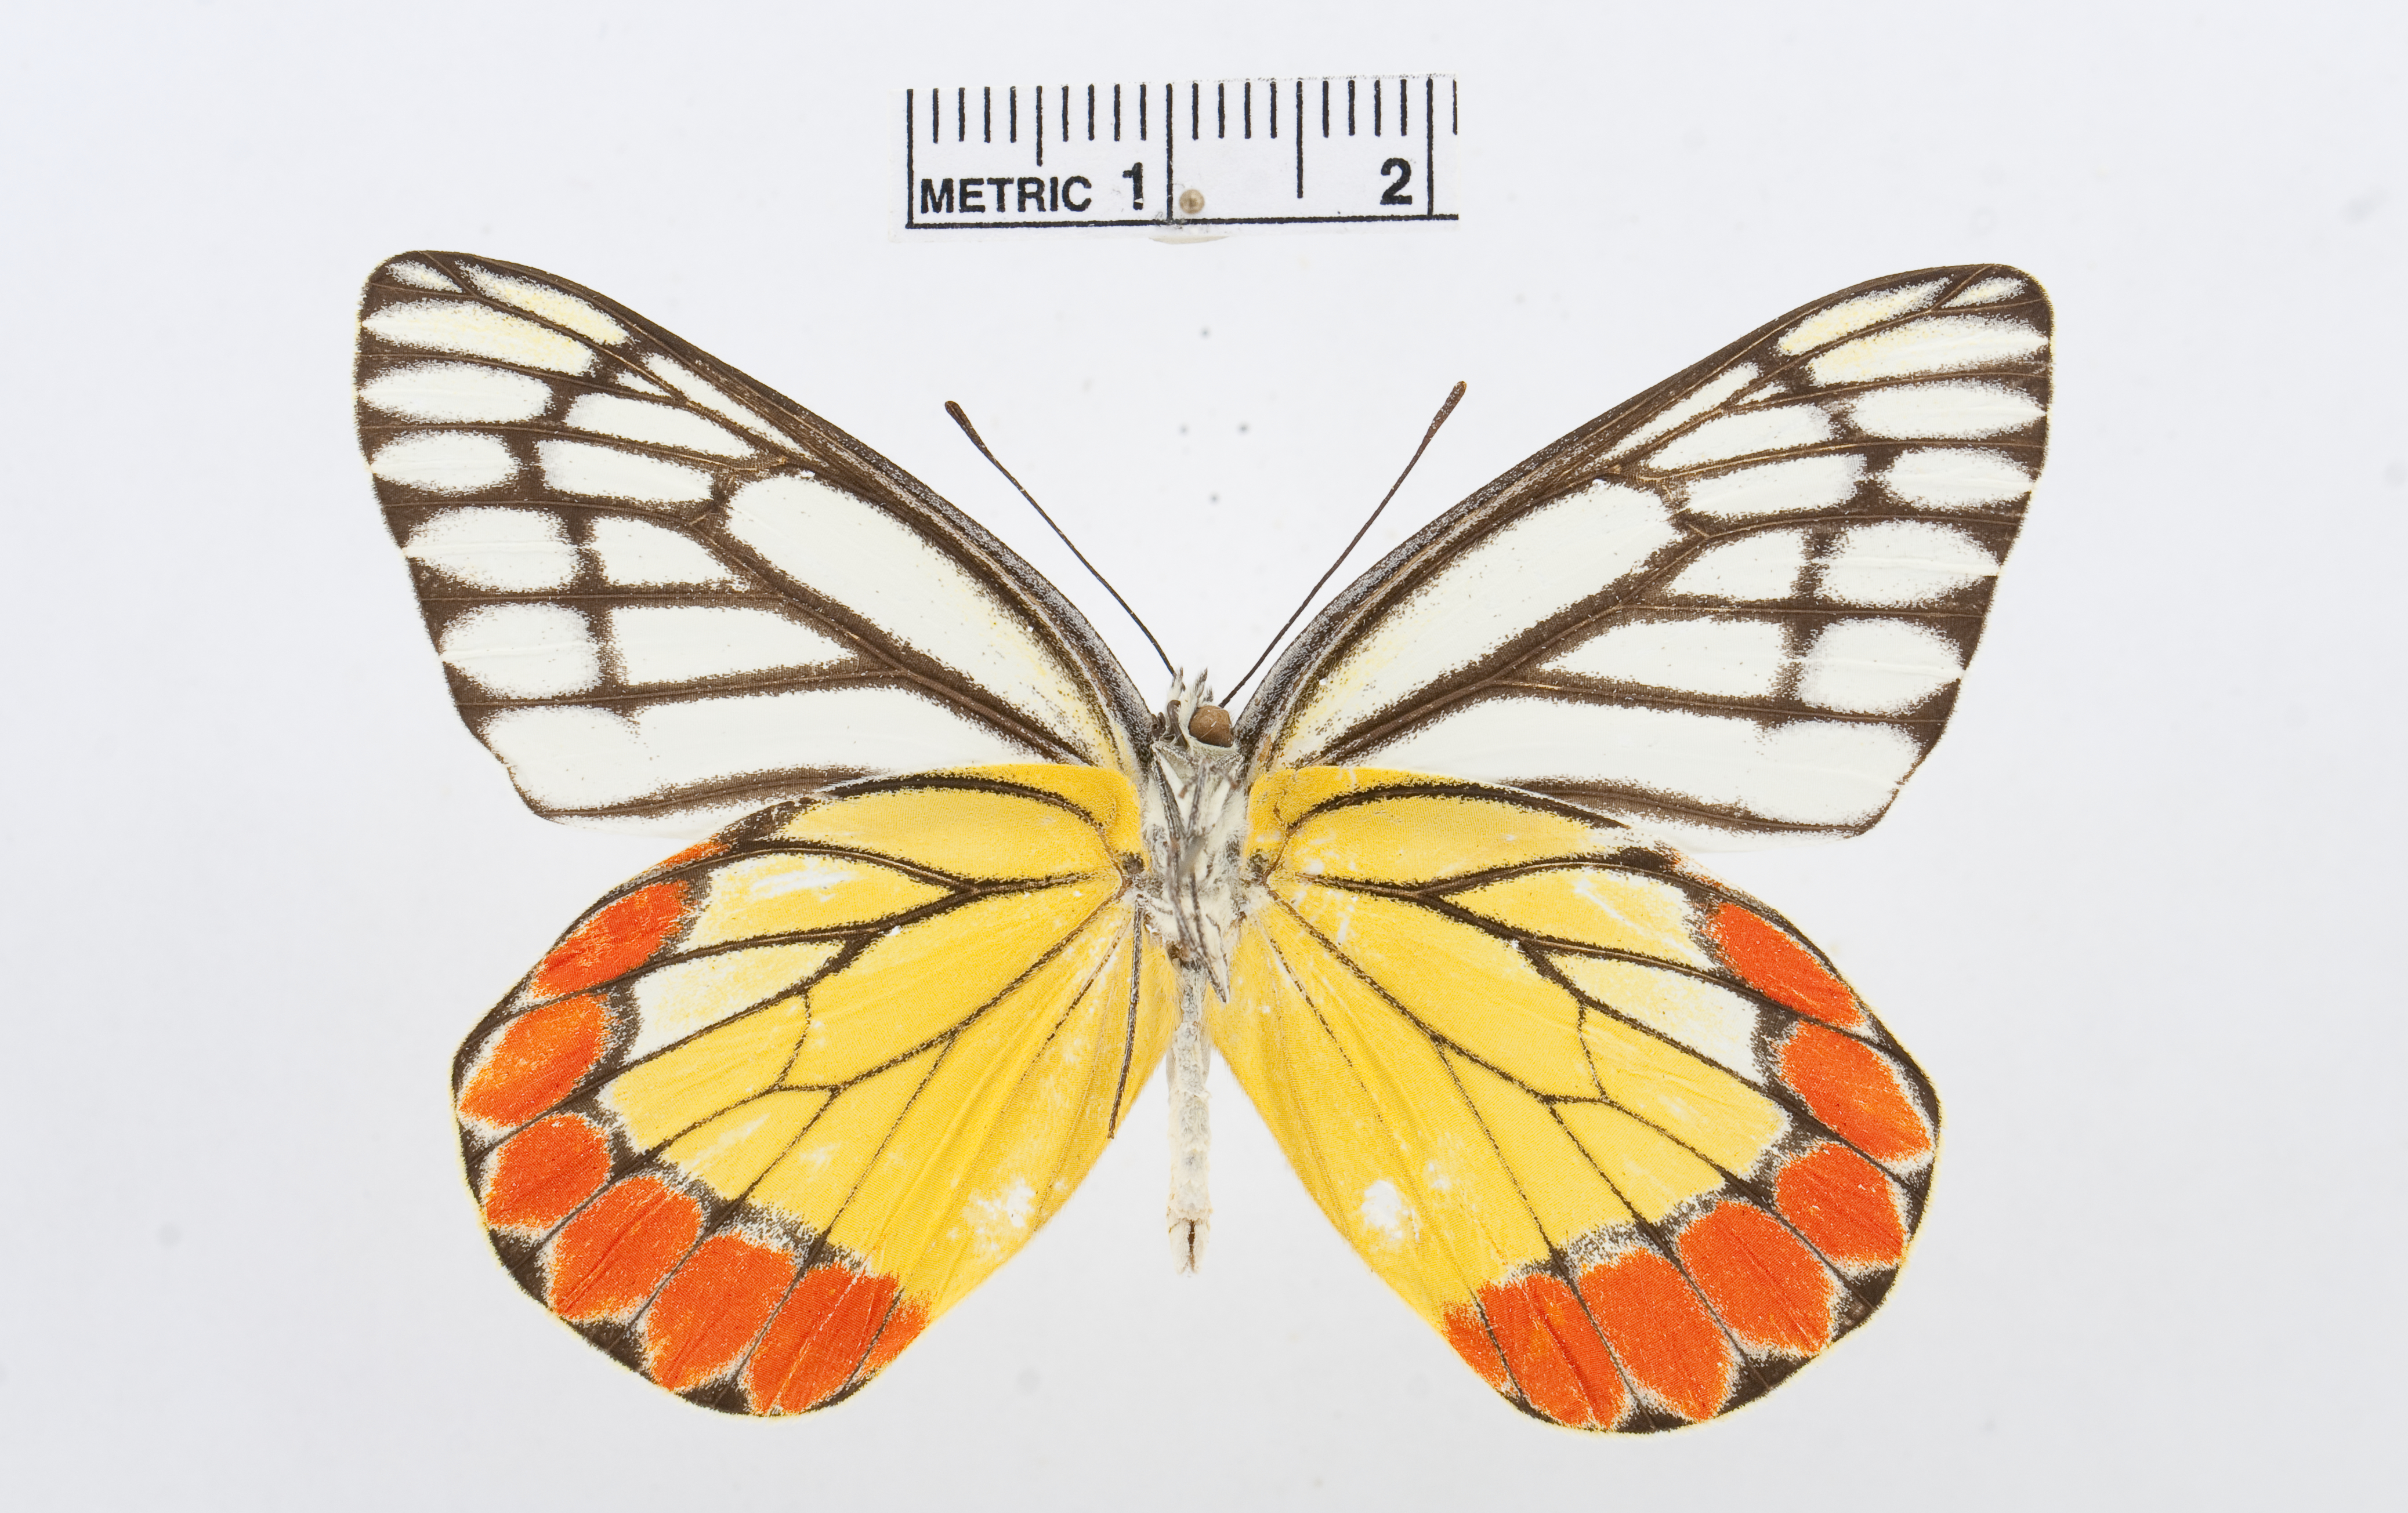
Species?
Delias eucharis
